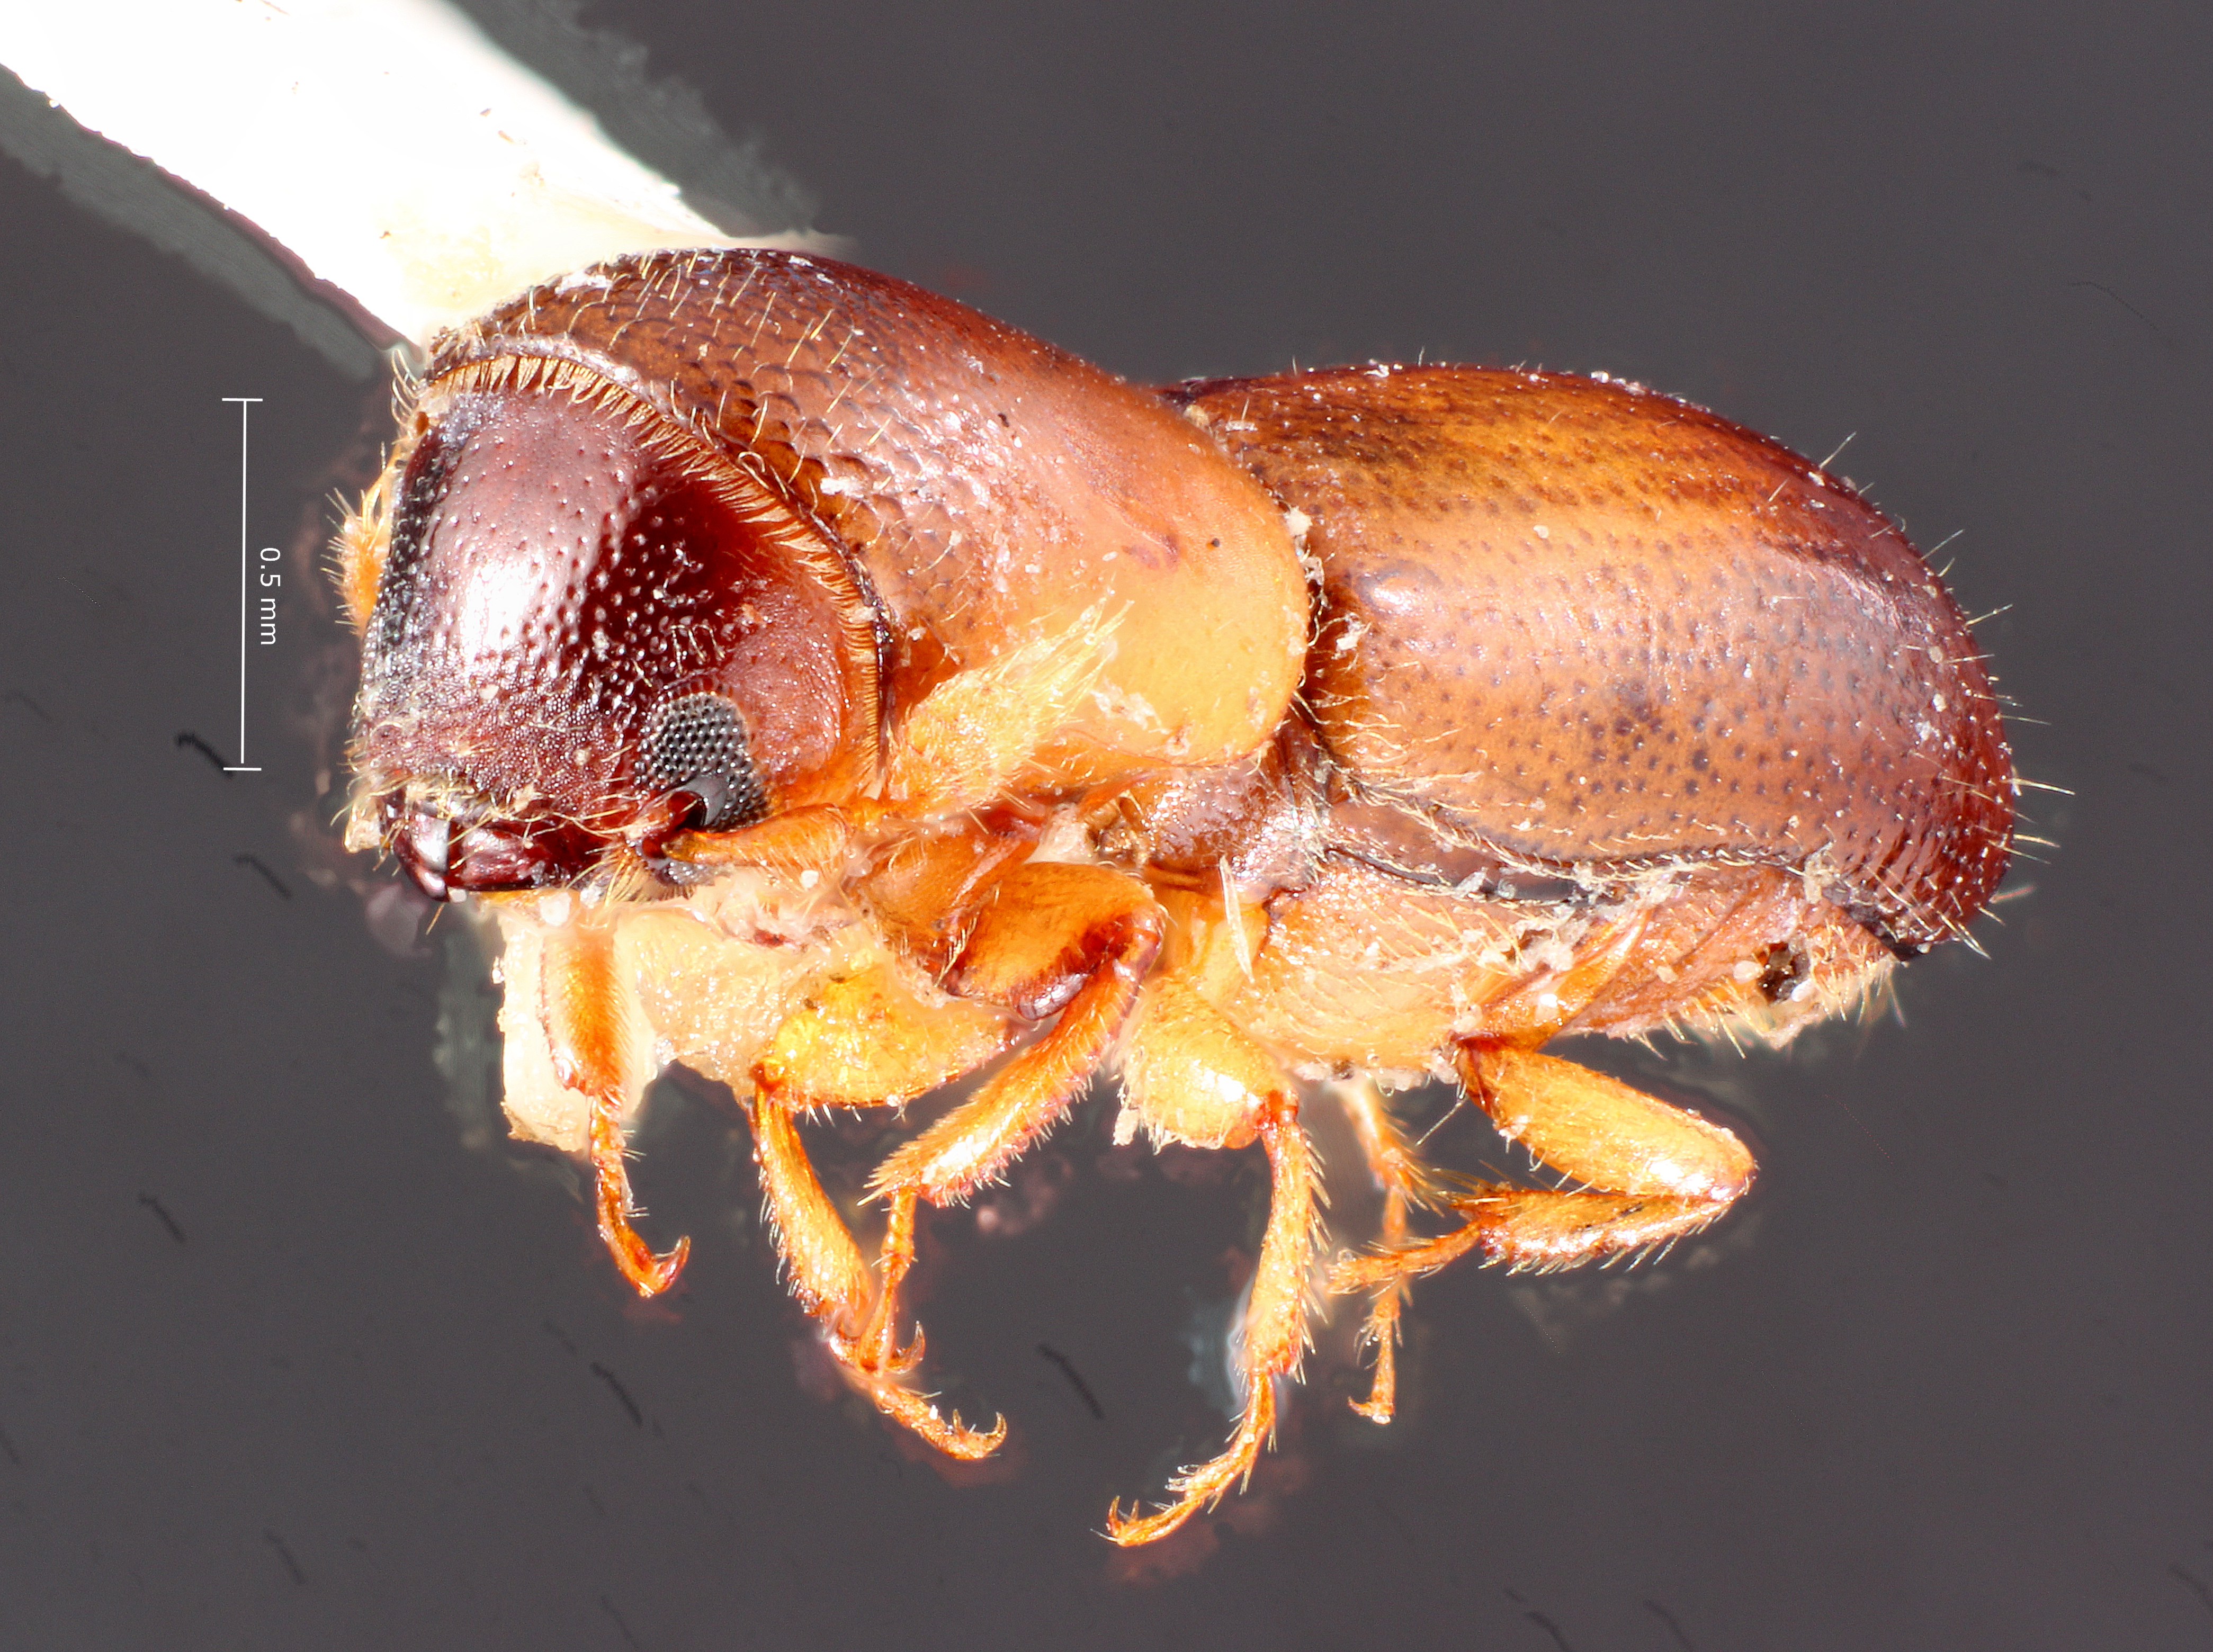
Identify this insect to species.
Monarthrum subgranulatum
